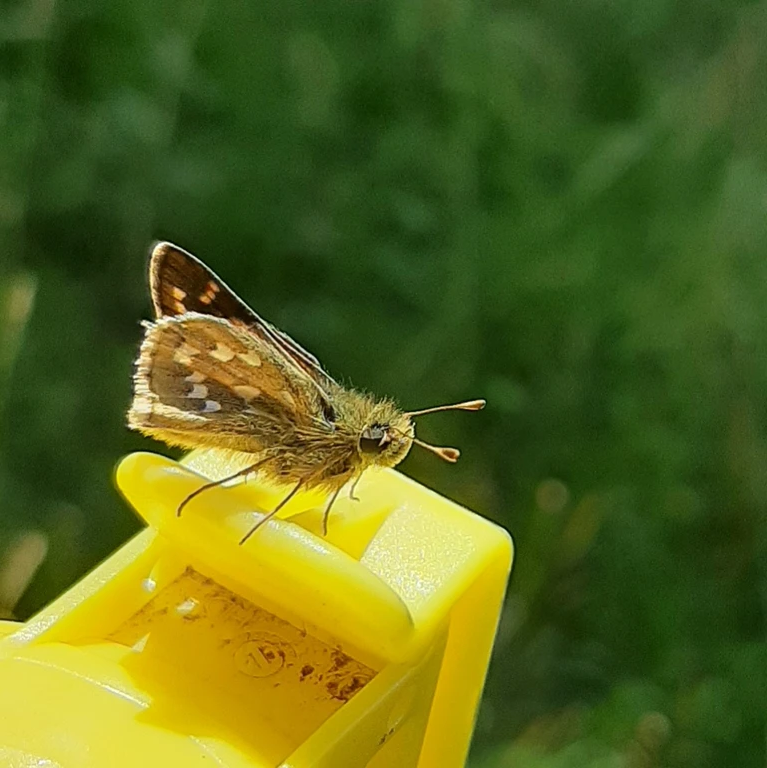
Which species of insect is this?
Hesperia comma
